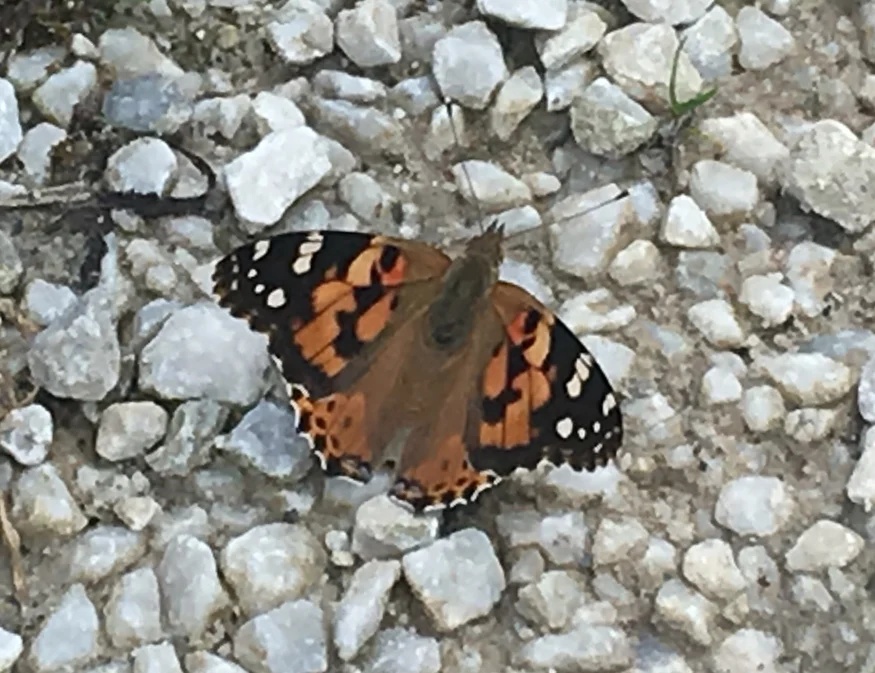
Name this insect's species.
Vanessa cardui
